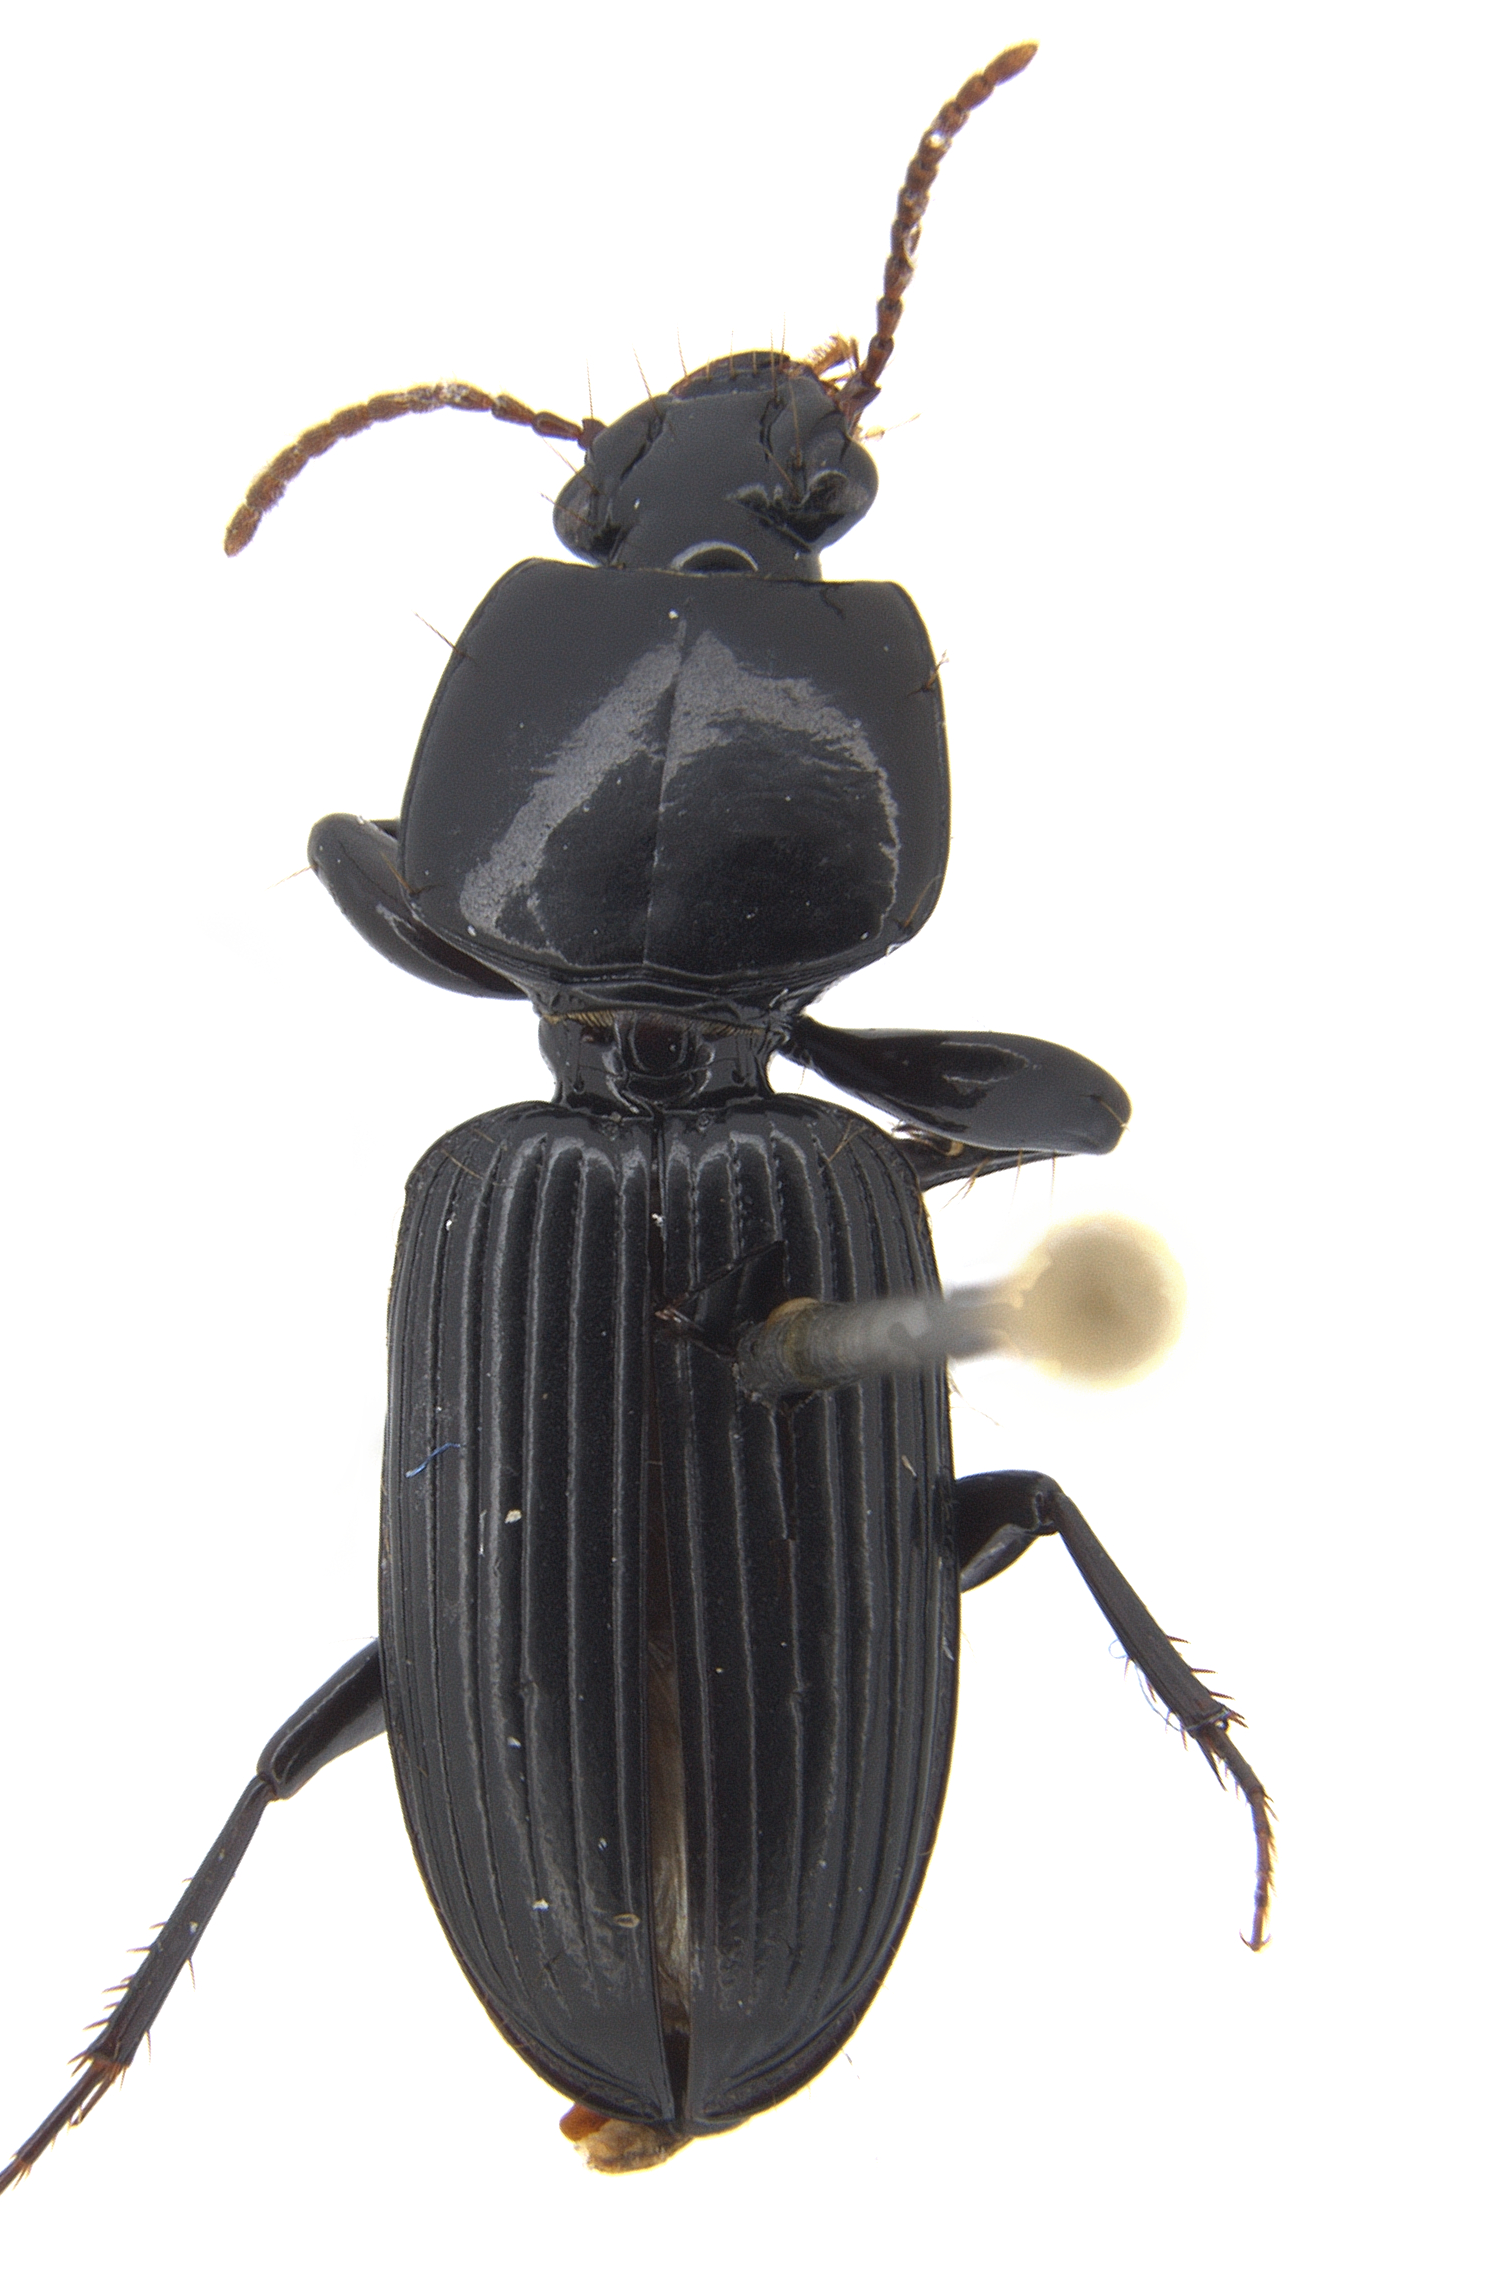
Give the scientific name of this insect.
Nyctosyles planicollis
